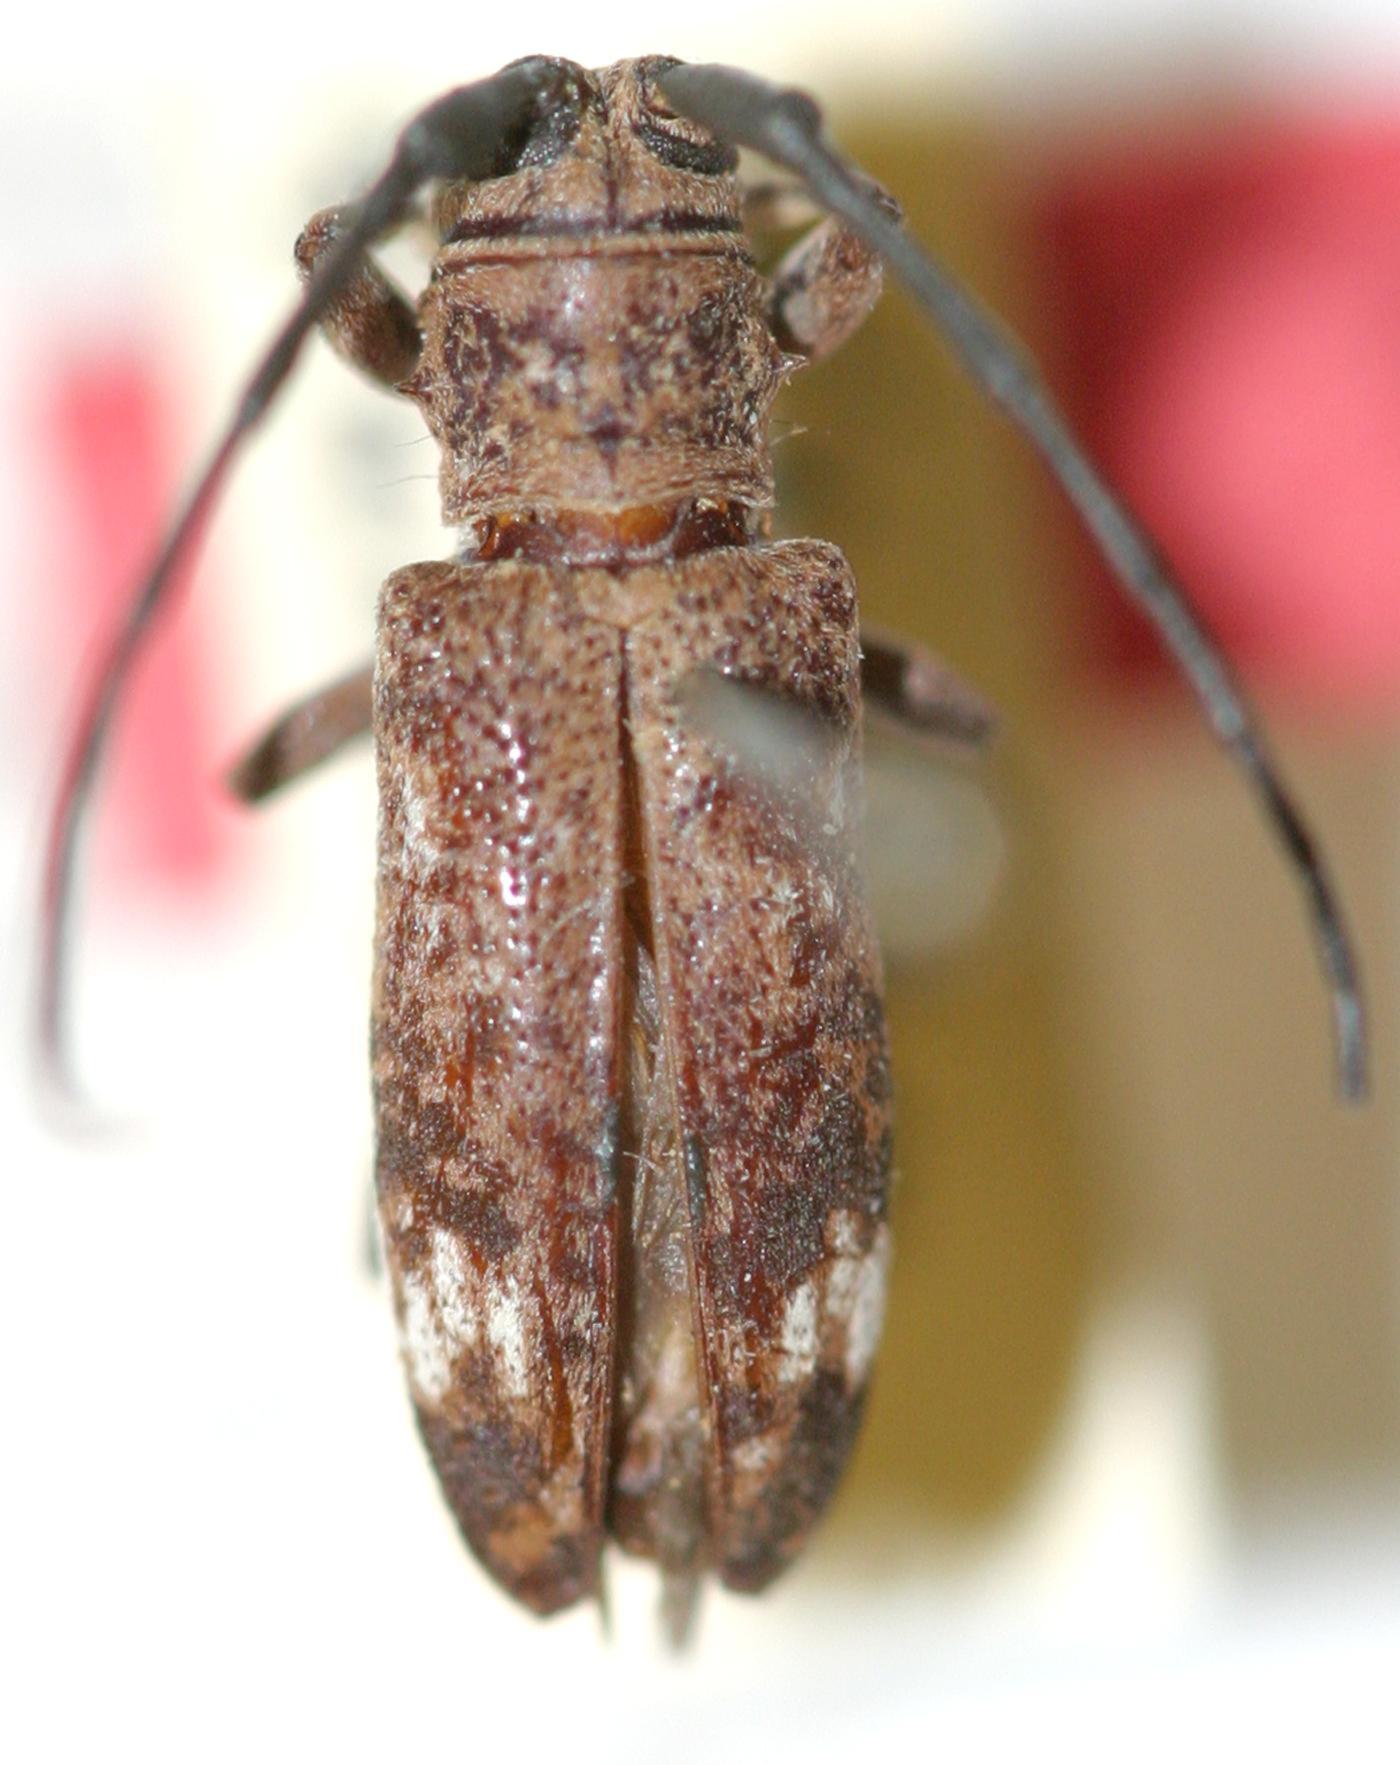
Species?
Myagrus strandi
